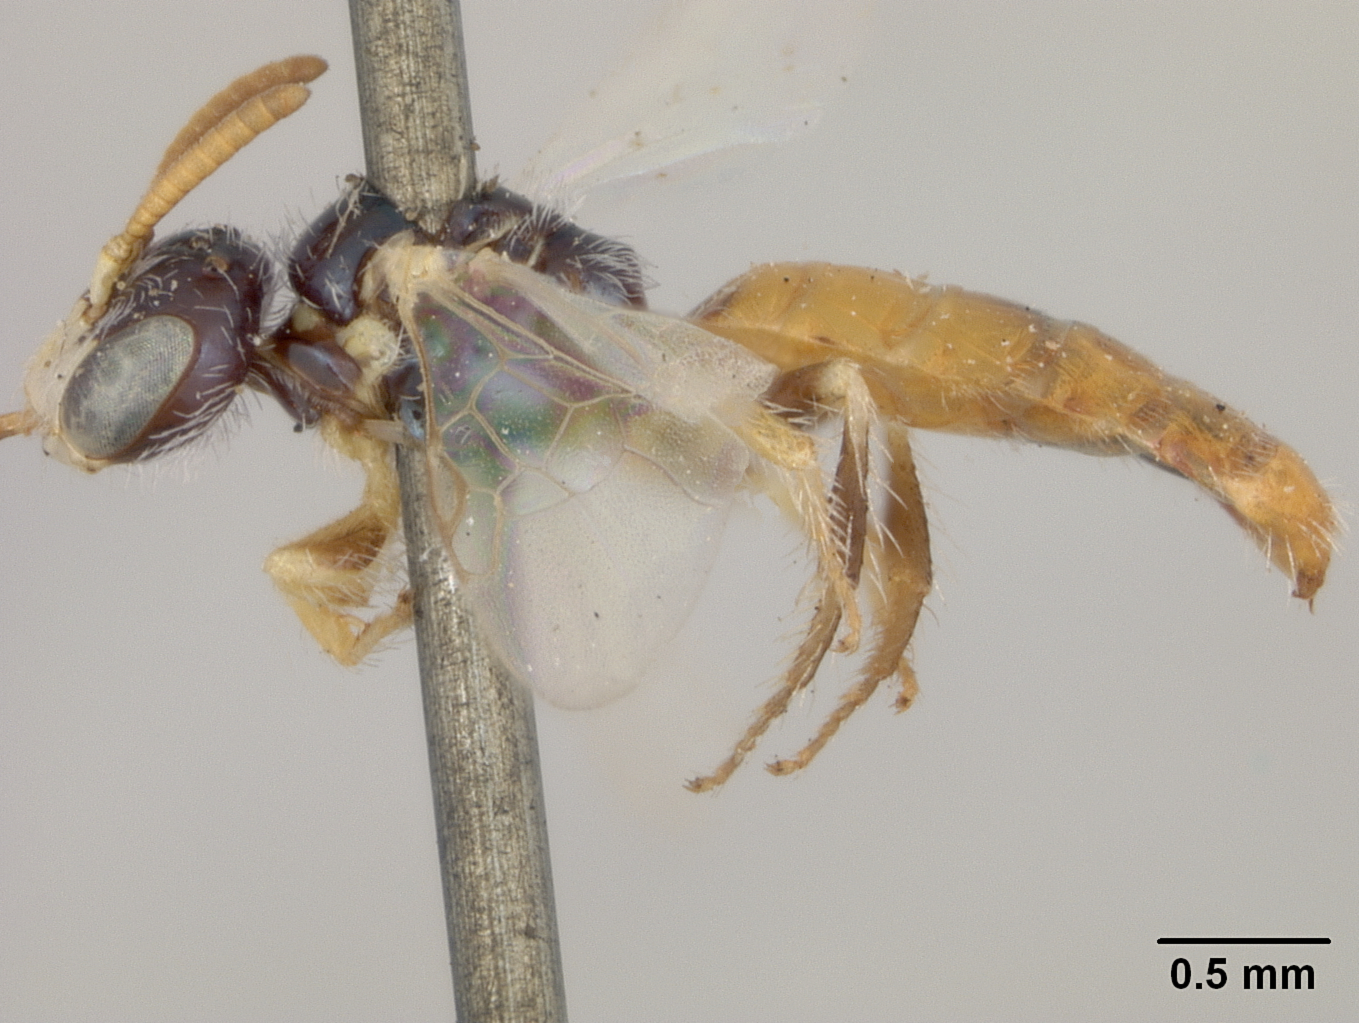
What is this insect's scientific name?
Perdita chamaesarachae
